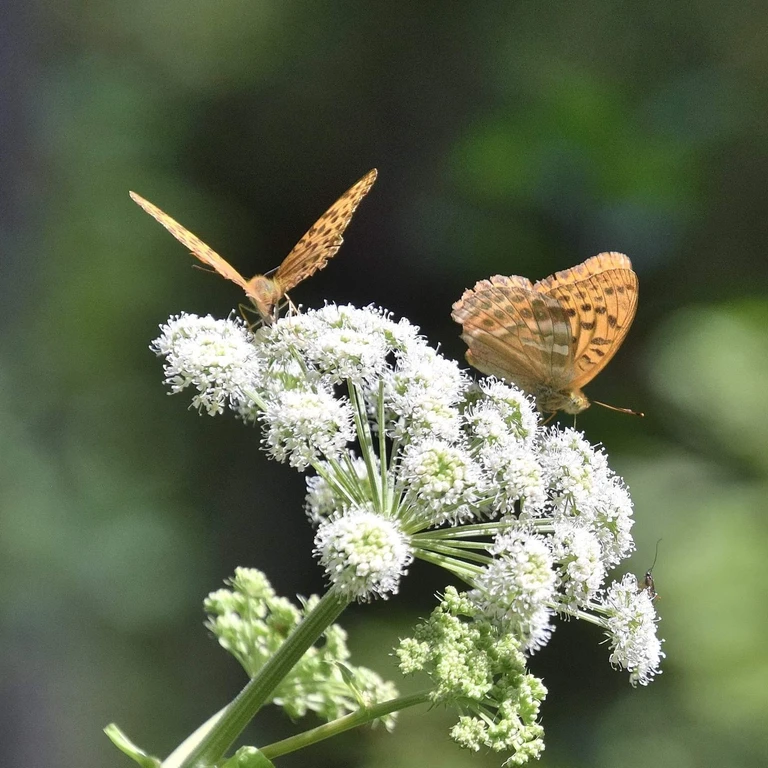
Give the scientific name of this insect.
Argynnis paphia
